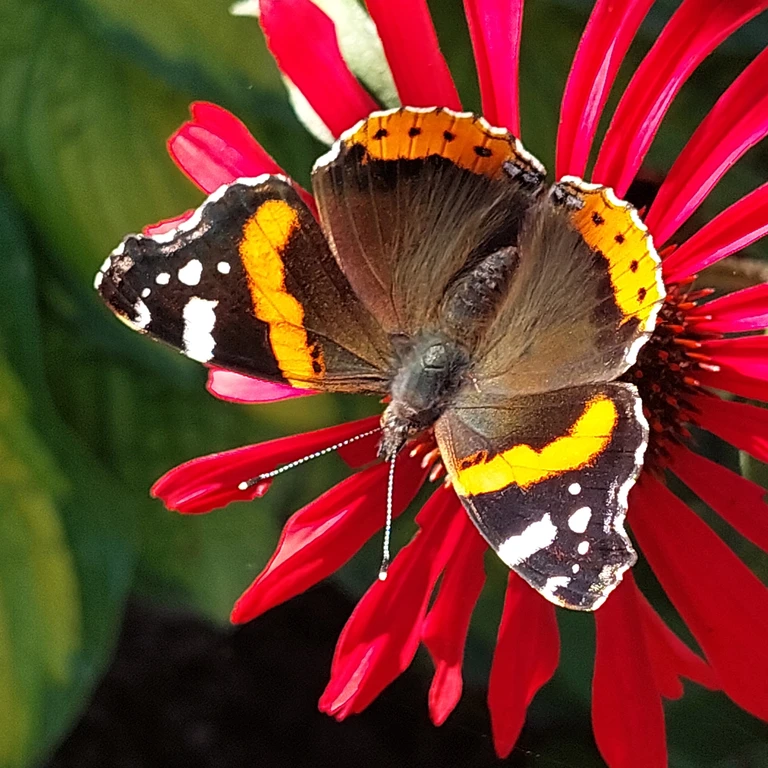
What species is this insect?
Vanessa atalanta
